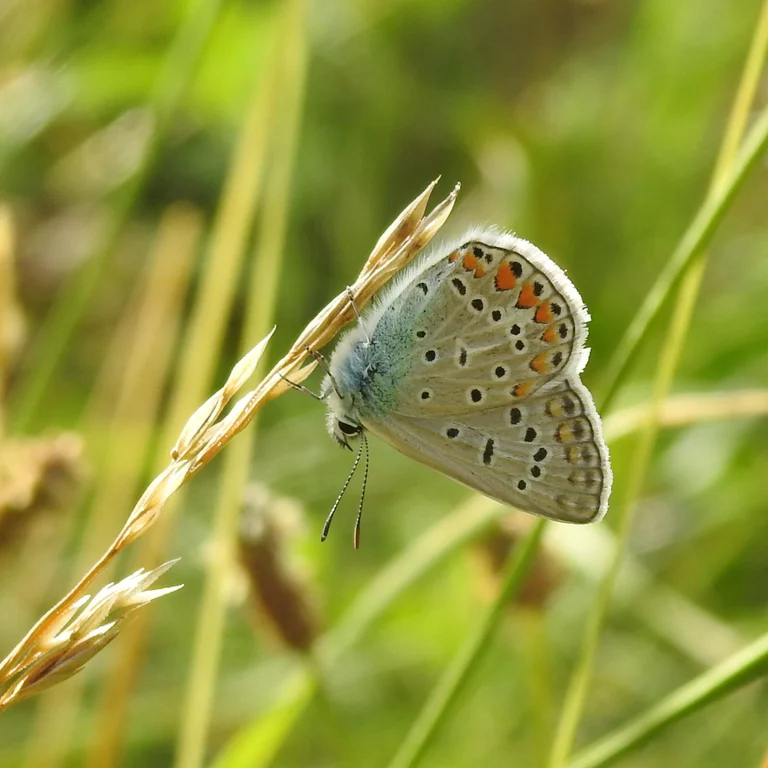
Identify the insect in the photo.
Polyommatus icarus
